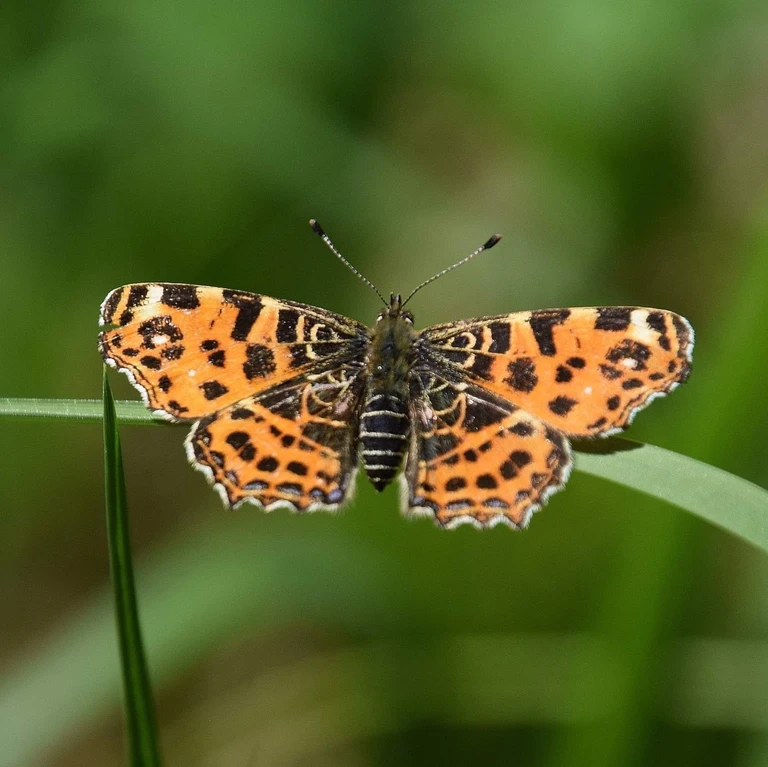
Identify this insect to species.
Araschnia levana
